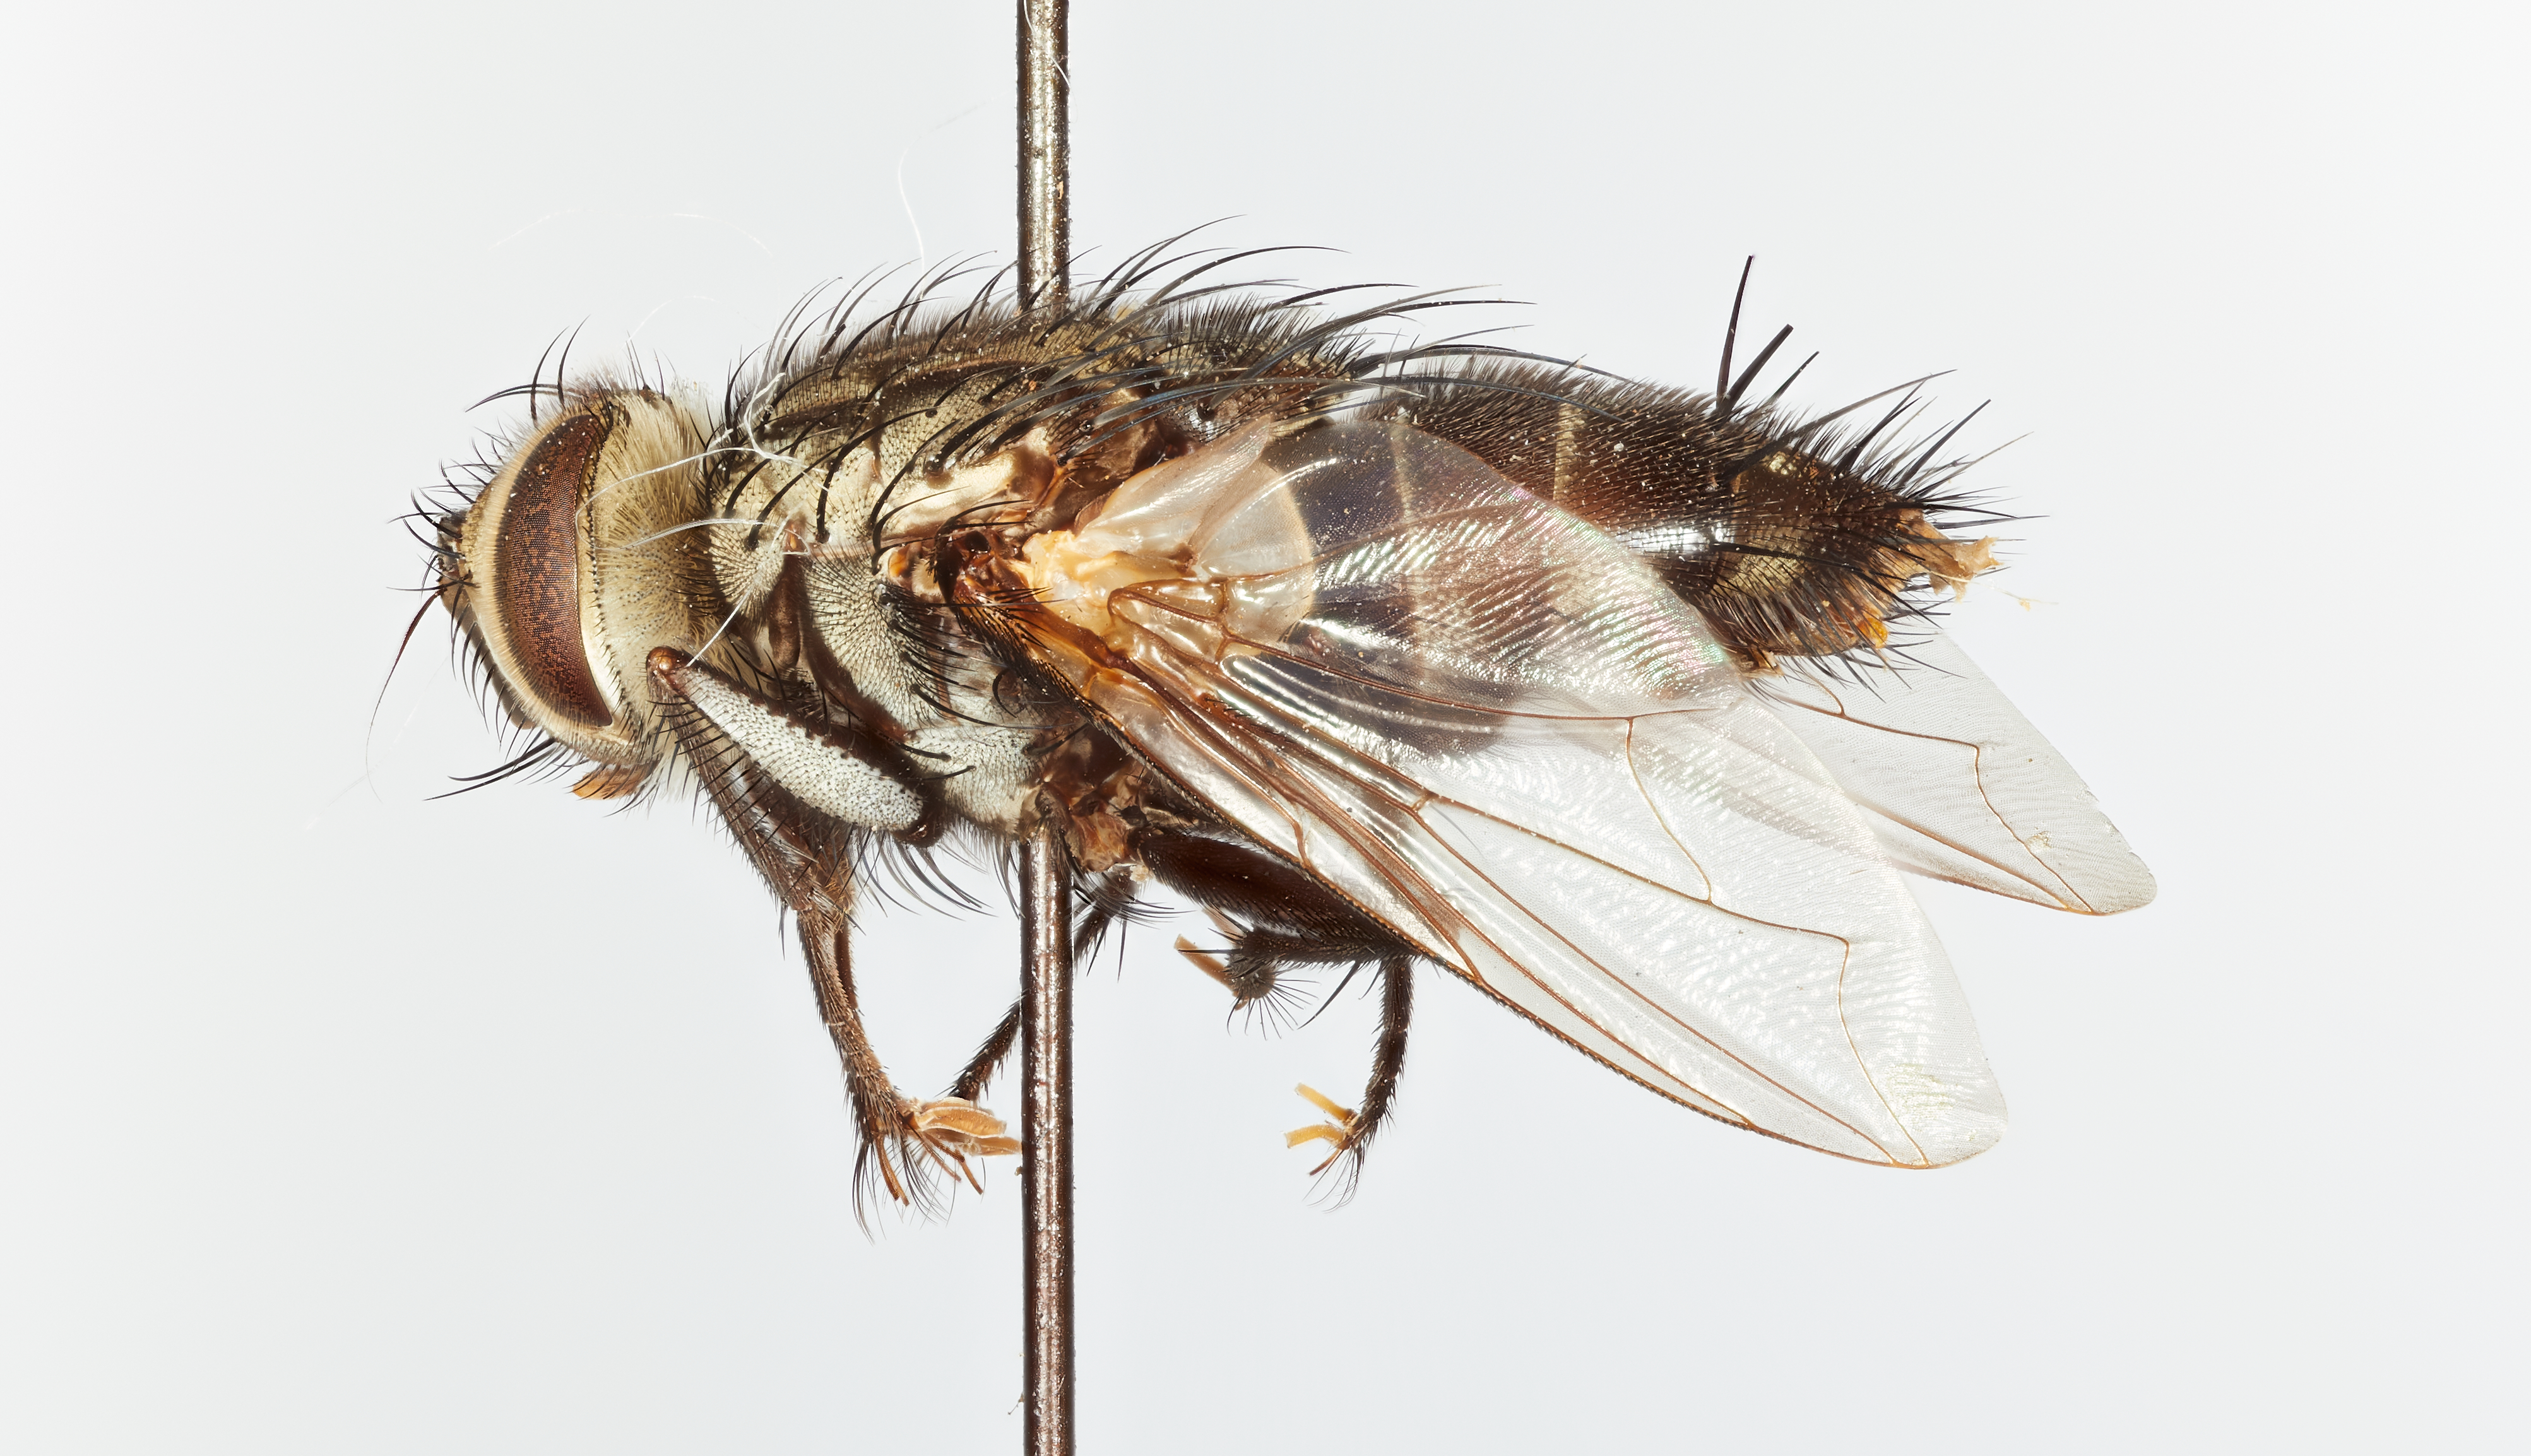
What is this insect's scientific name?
Phorocera virilis
